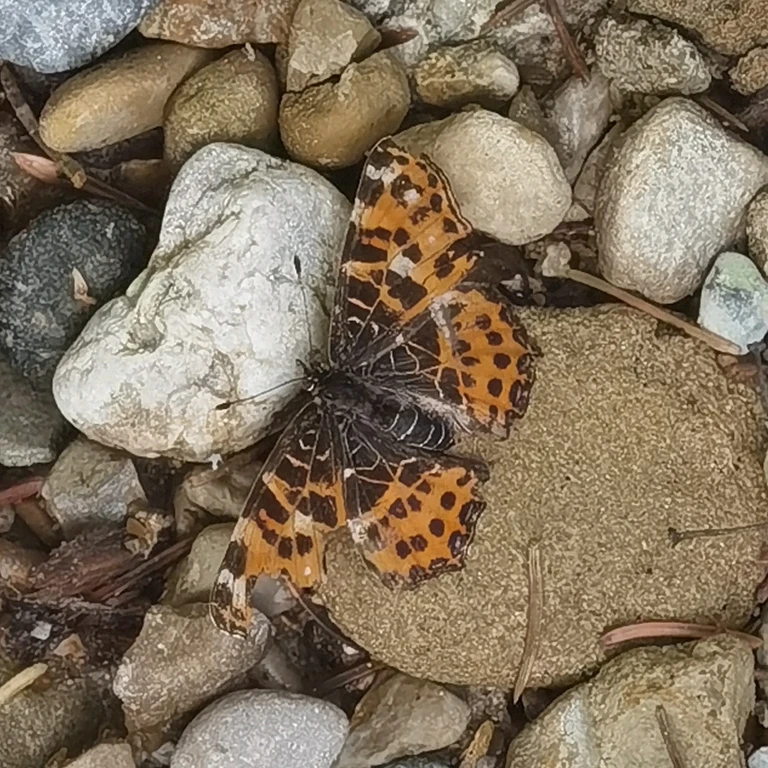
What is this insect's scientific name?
Araschnia levana
